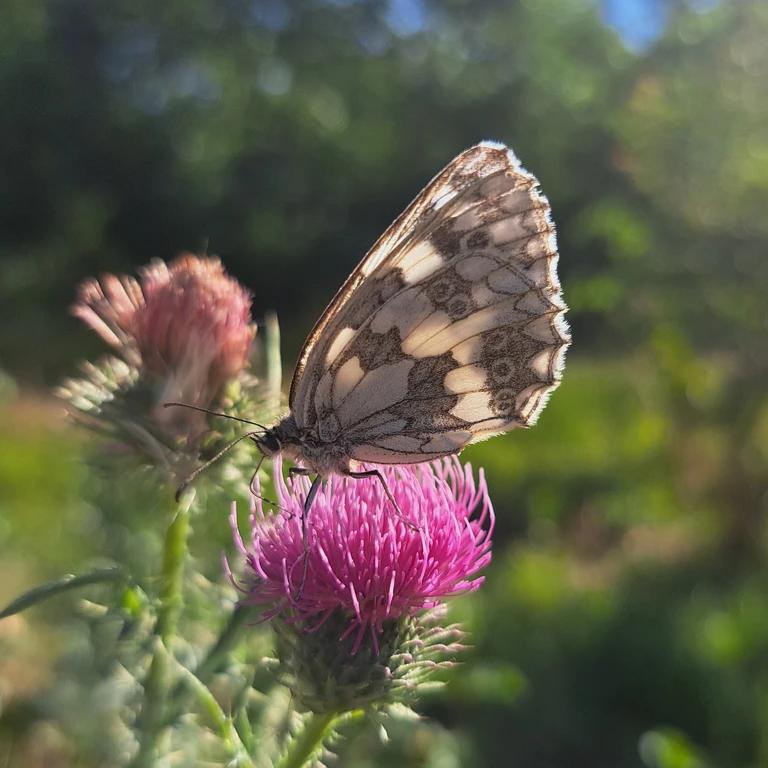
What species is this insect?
Melanargia galathea
